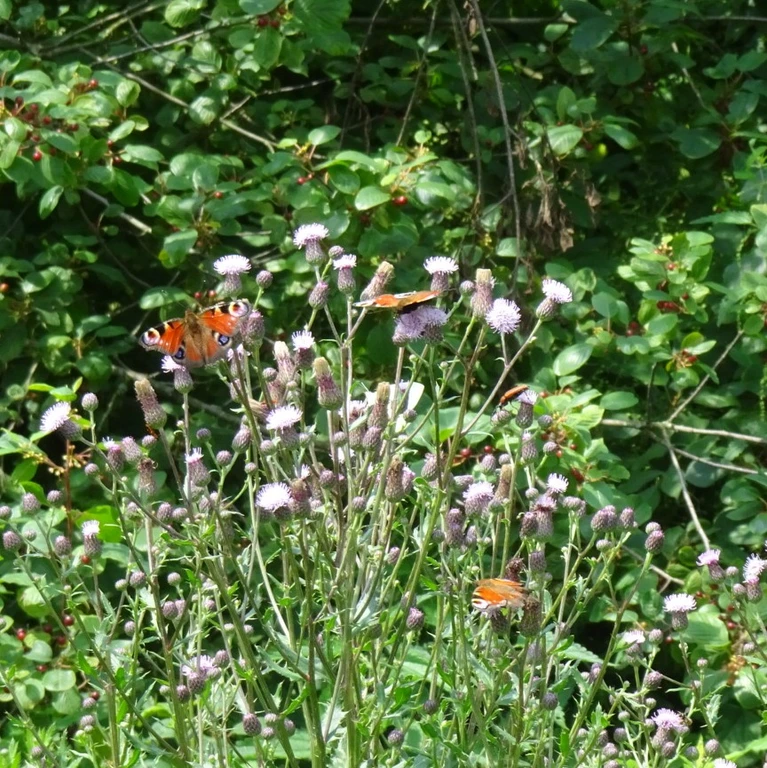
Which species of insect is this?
Aglais io
